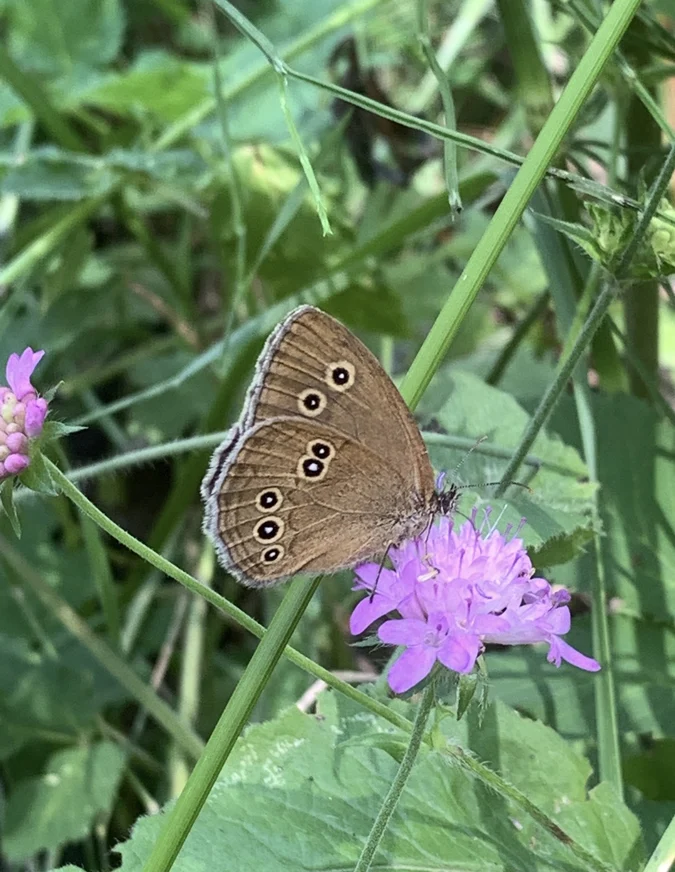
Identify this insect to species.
Aphantopus hyperantus
